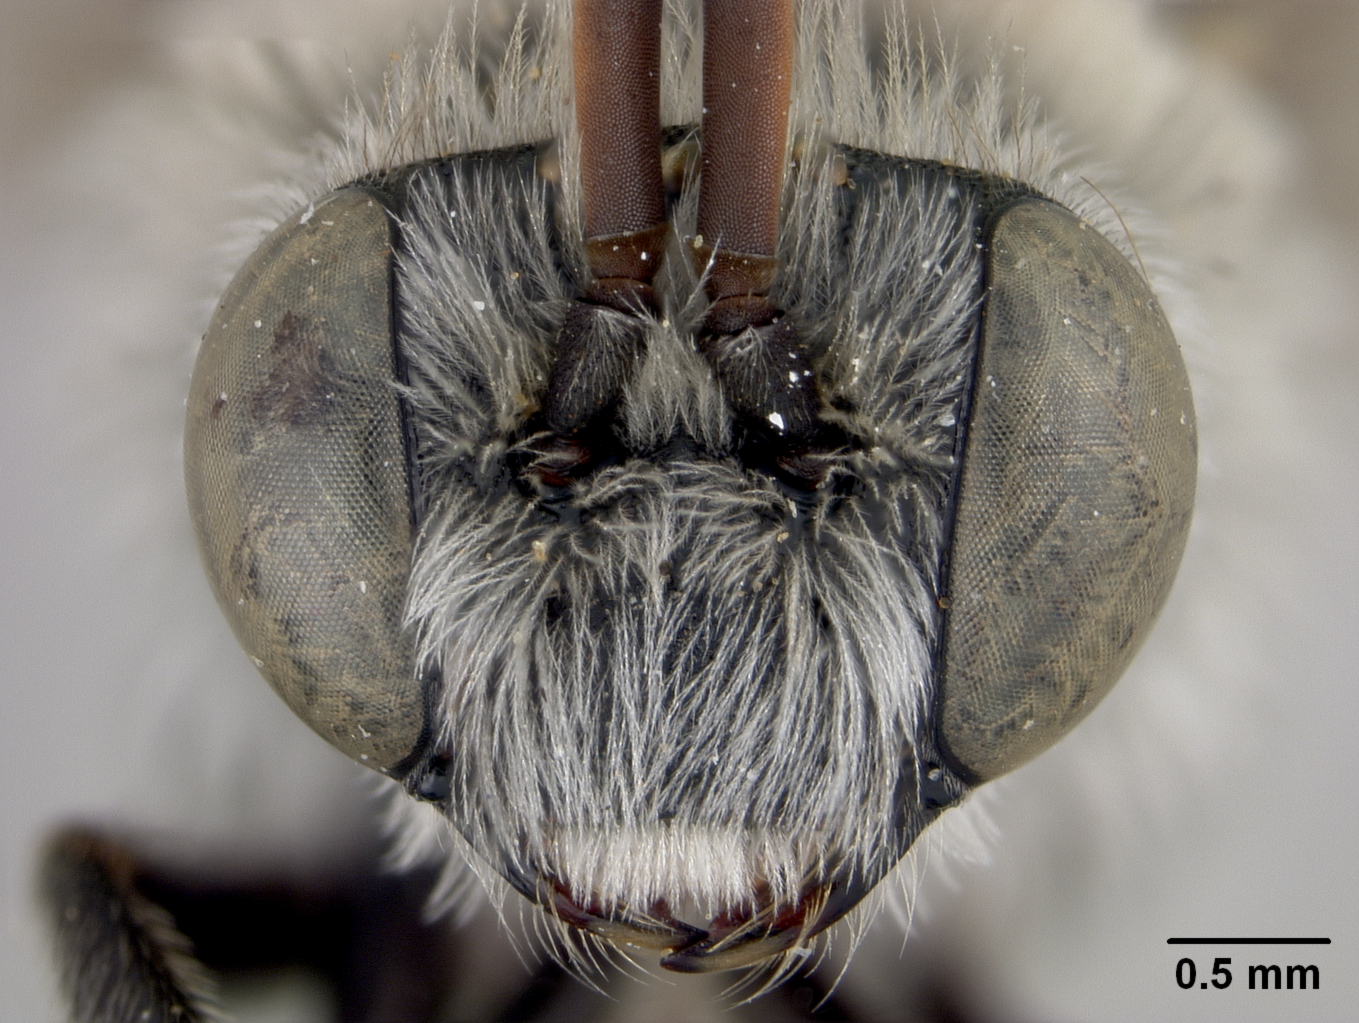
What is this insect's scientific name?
Melissodes galerensis
